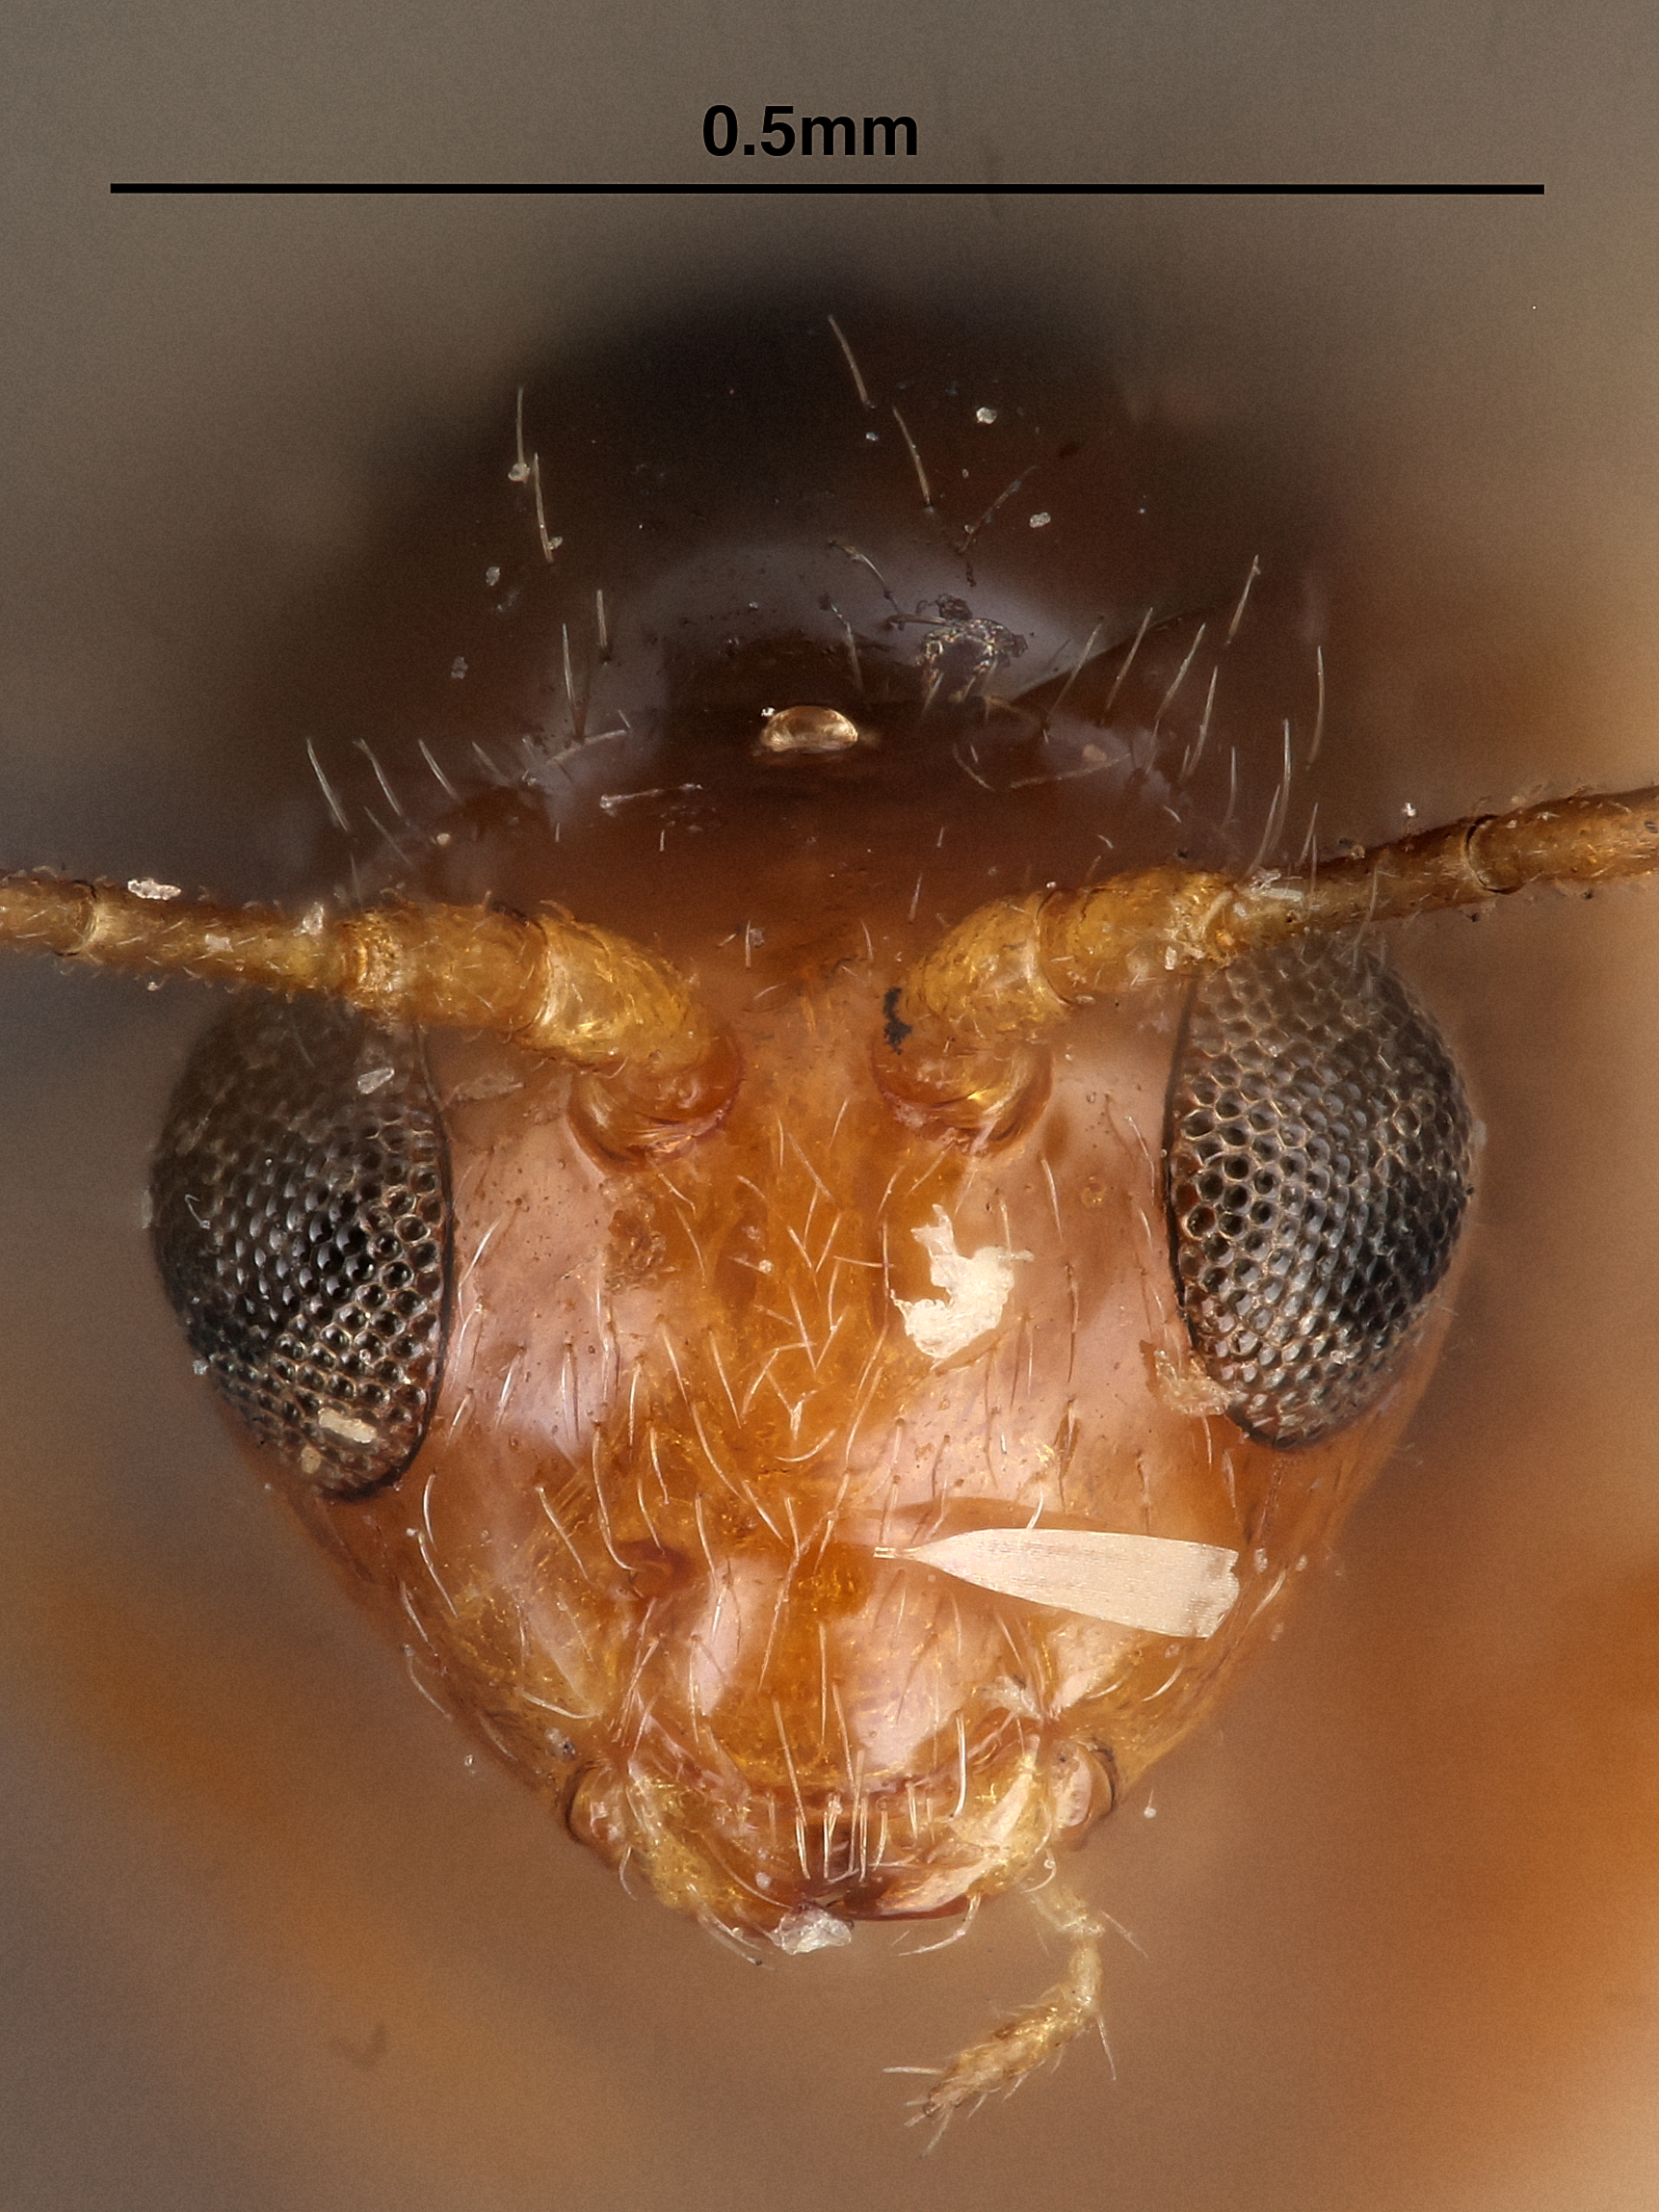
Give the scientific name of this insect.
Dylita affinis
